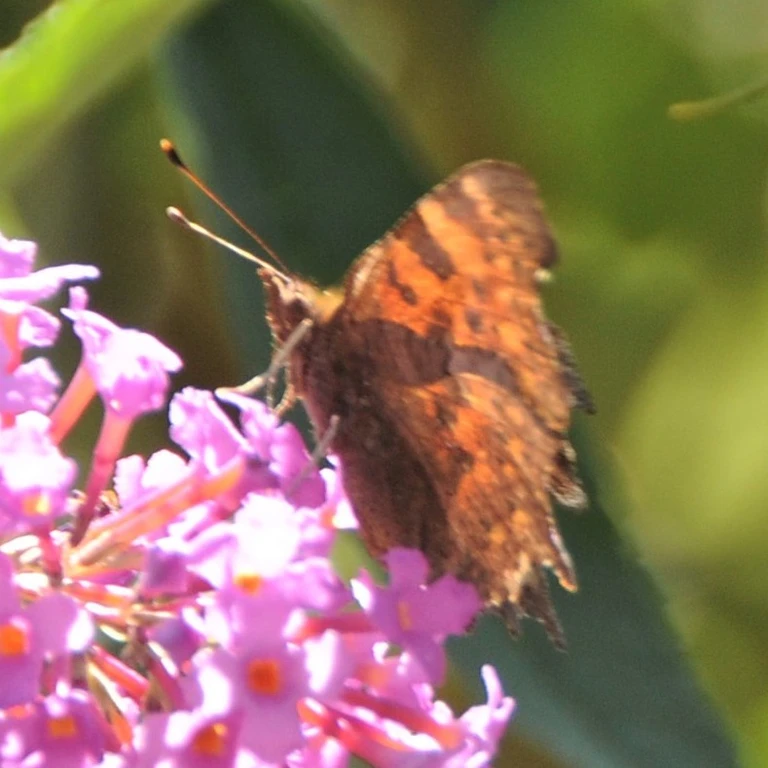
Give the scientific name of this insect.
Polygonia c-album
